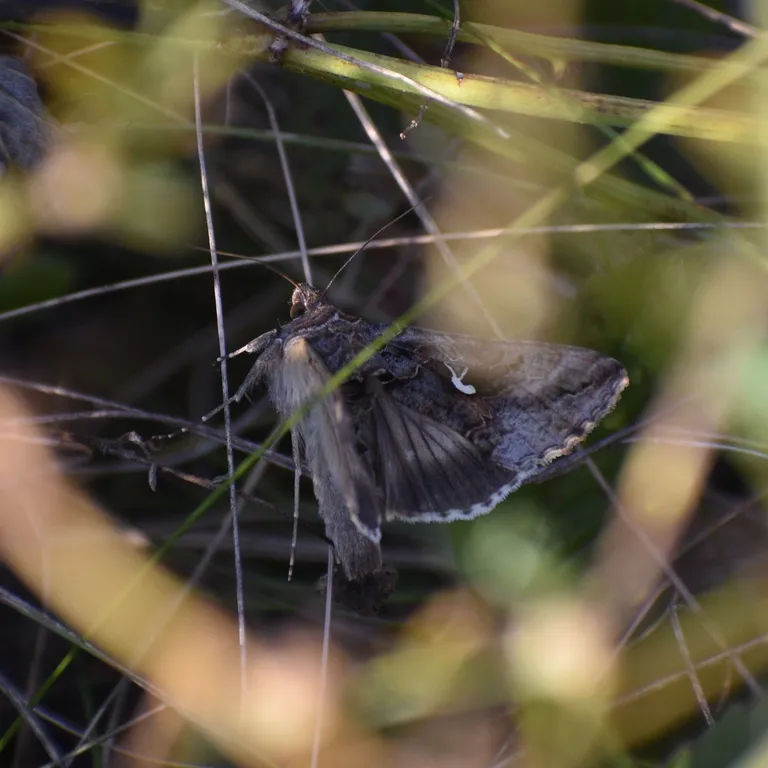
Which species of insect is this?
Autographa gamma
